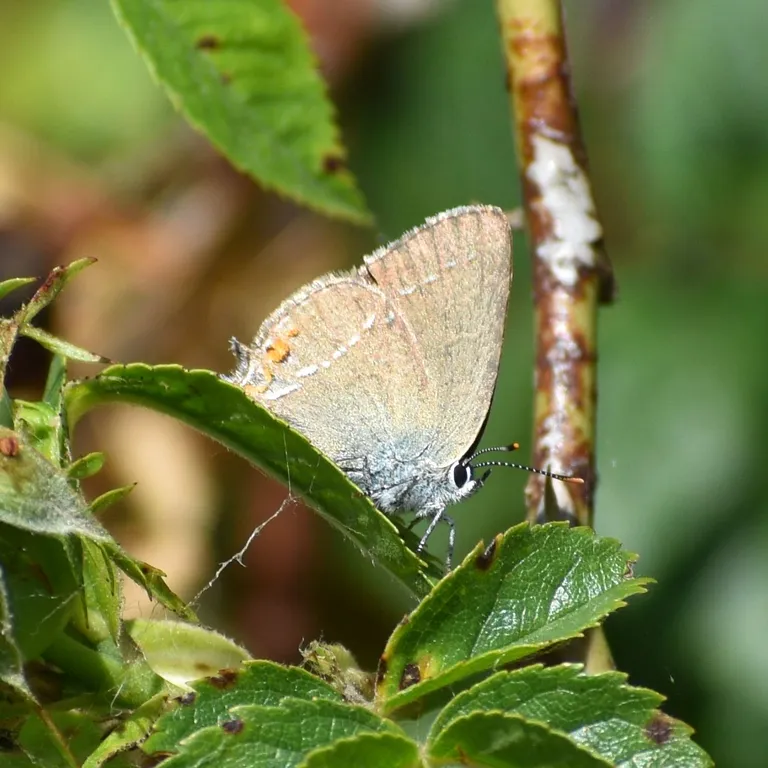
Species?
Satyrium acaciae (also Strymon acaciae)
